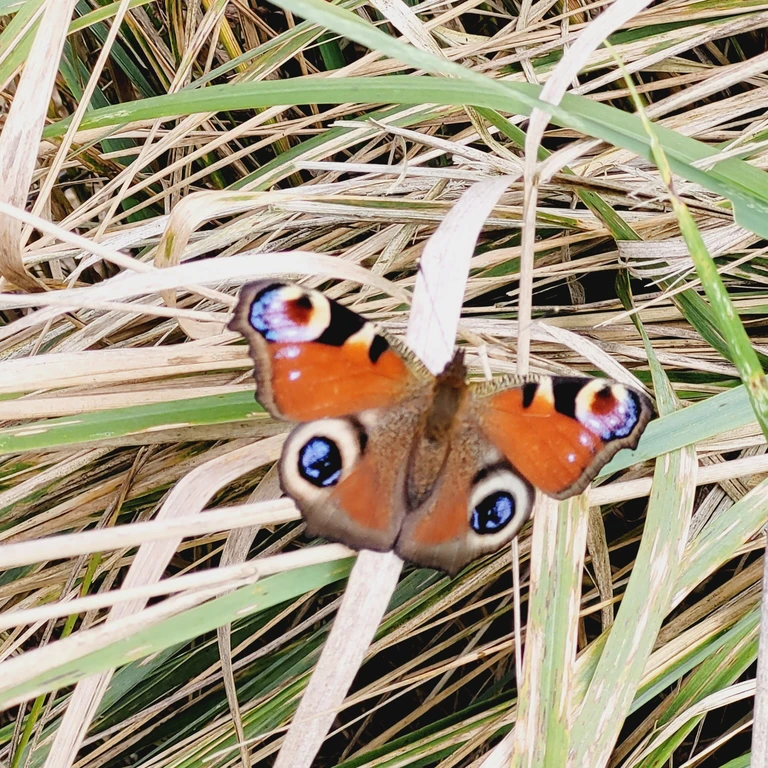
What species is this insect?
Aglais io
